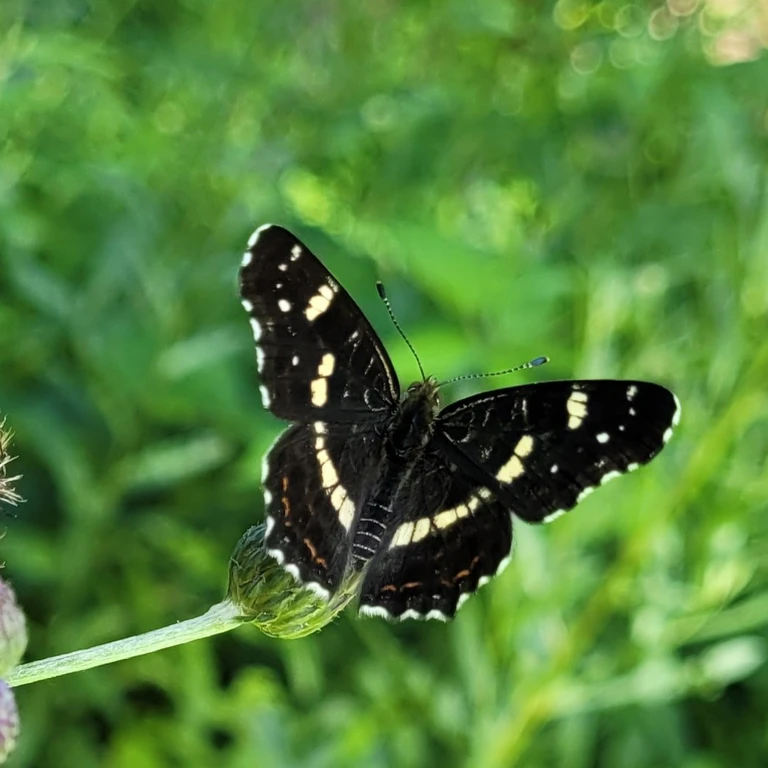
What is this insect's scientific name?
Araschnia levana
